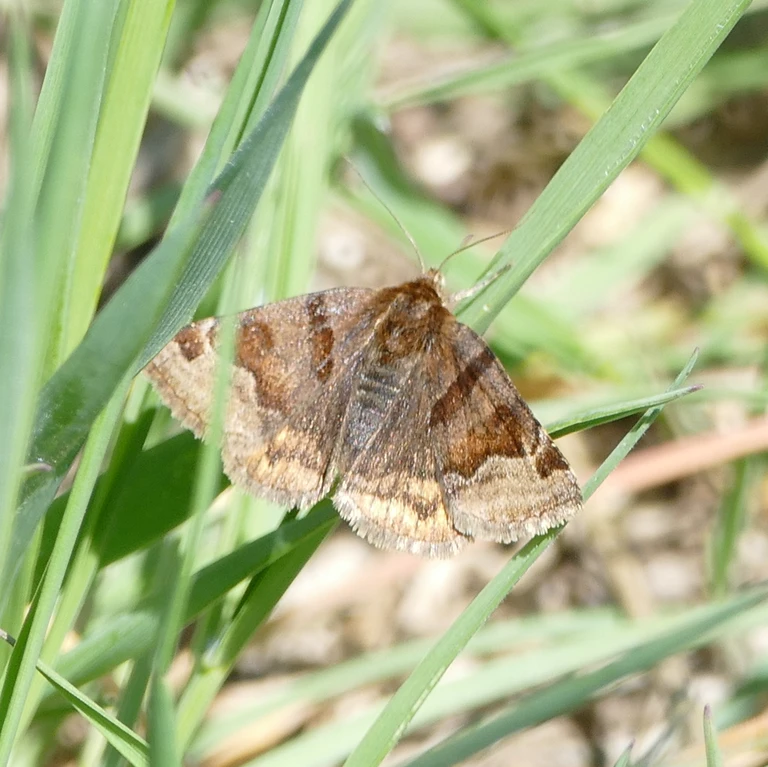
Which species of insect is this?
Euclidia glyphica
